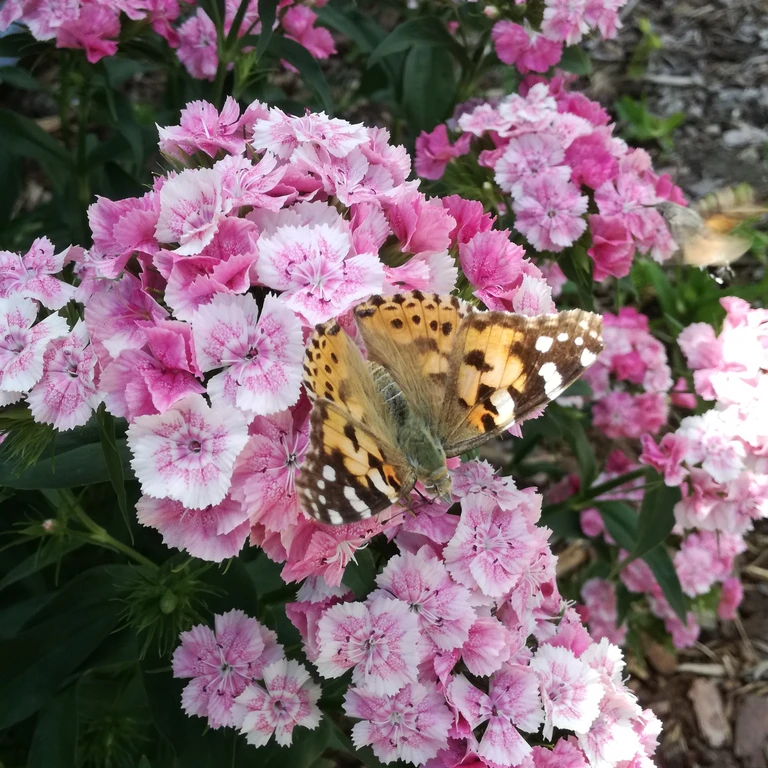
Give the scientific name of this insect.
Vanessa cardui
